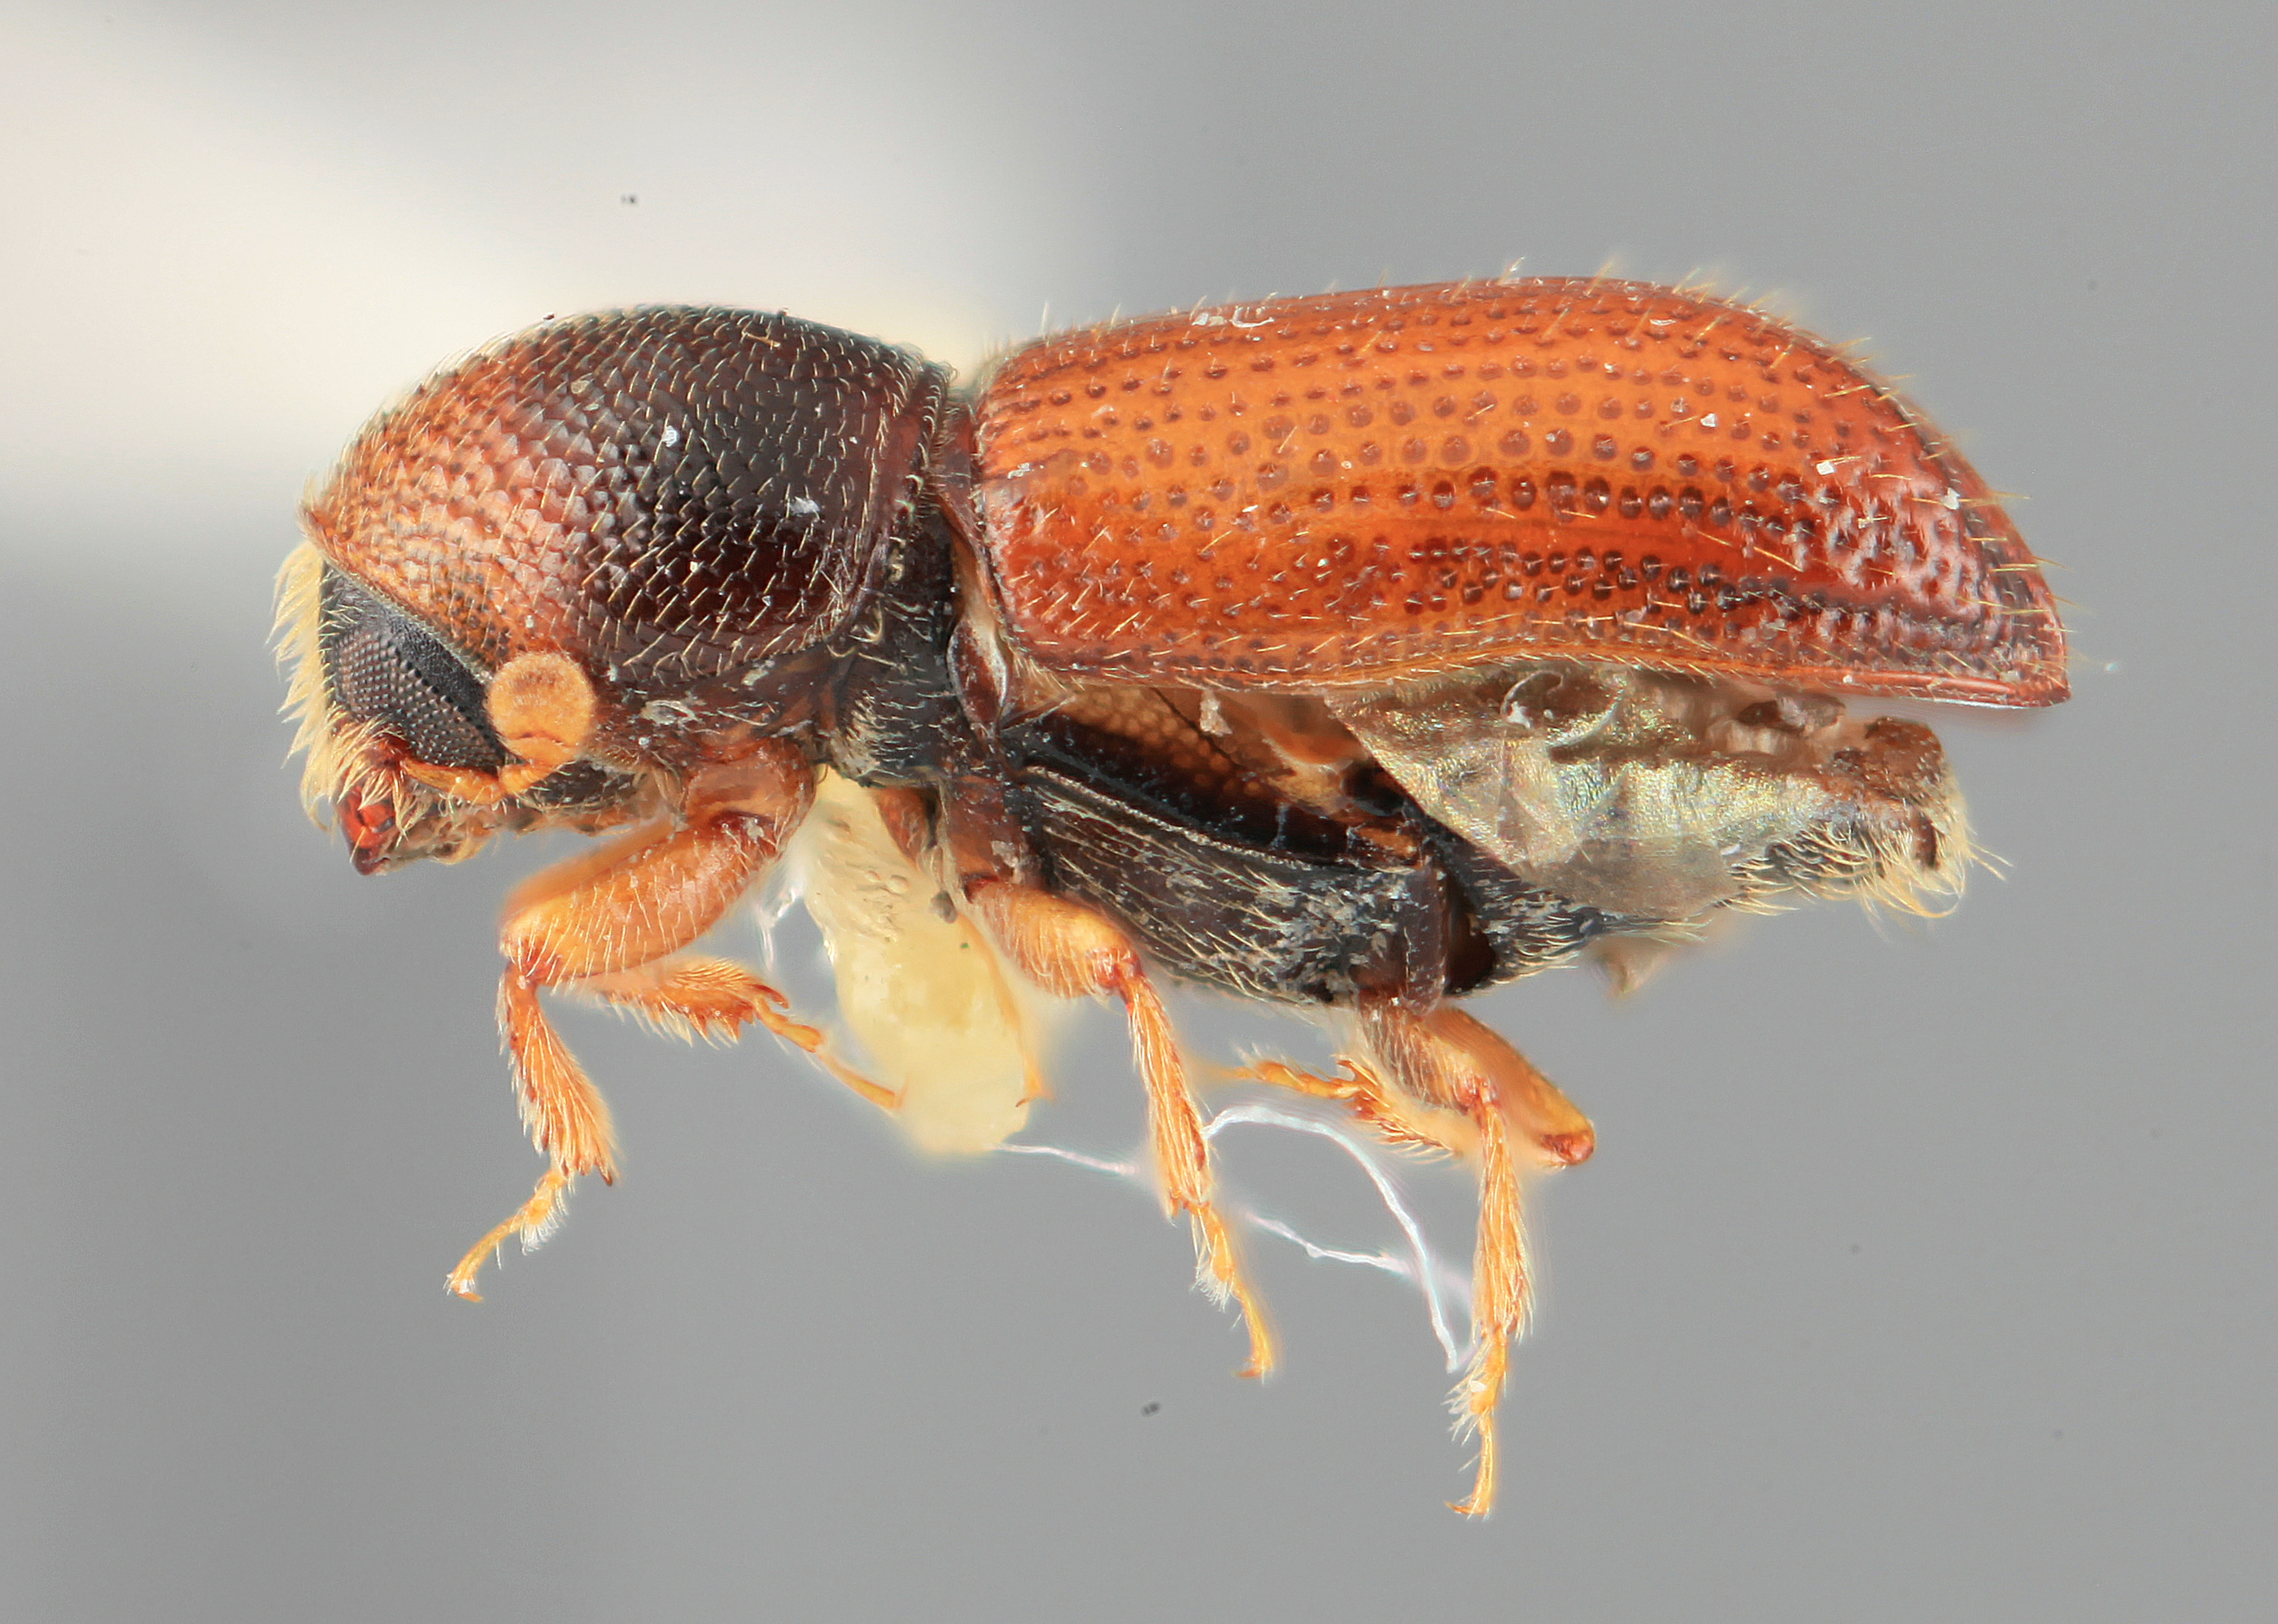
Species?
Araptus frontalis
